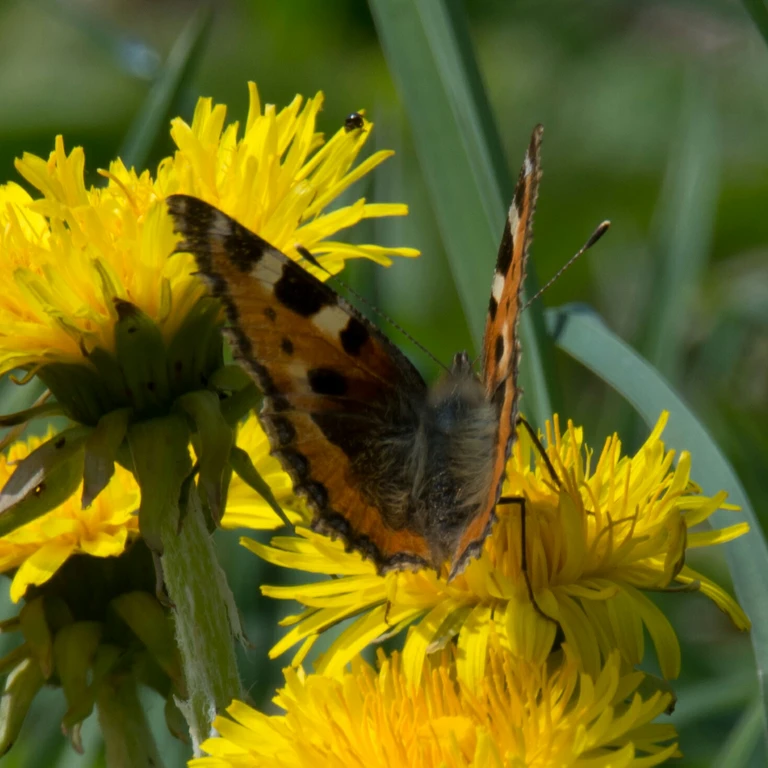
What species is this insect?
Aglais urticae
